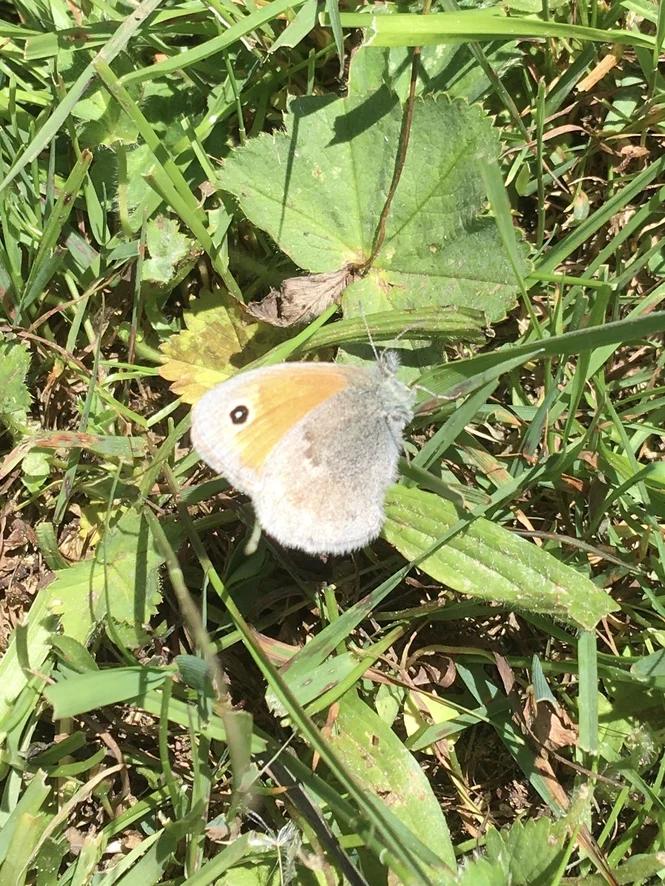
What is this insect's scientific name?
Coenonympha pamphilus
